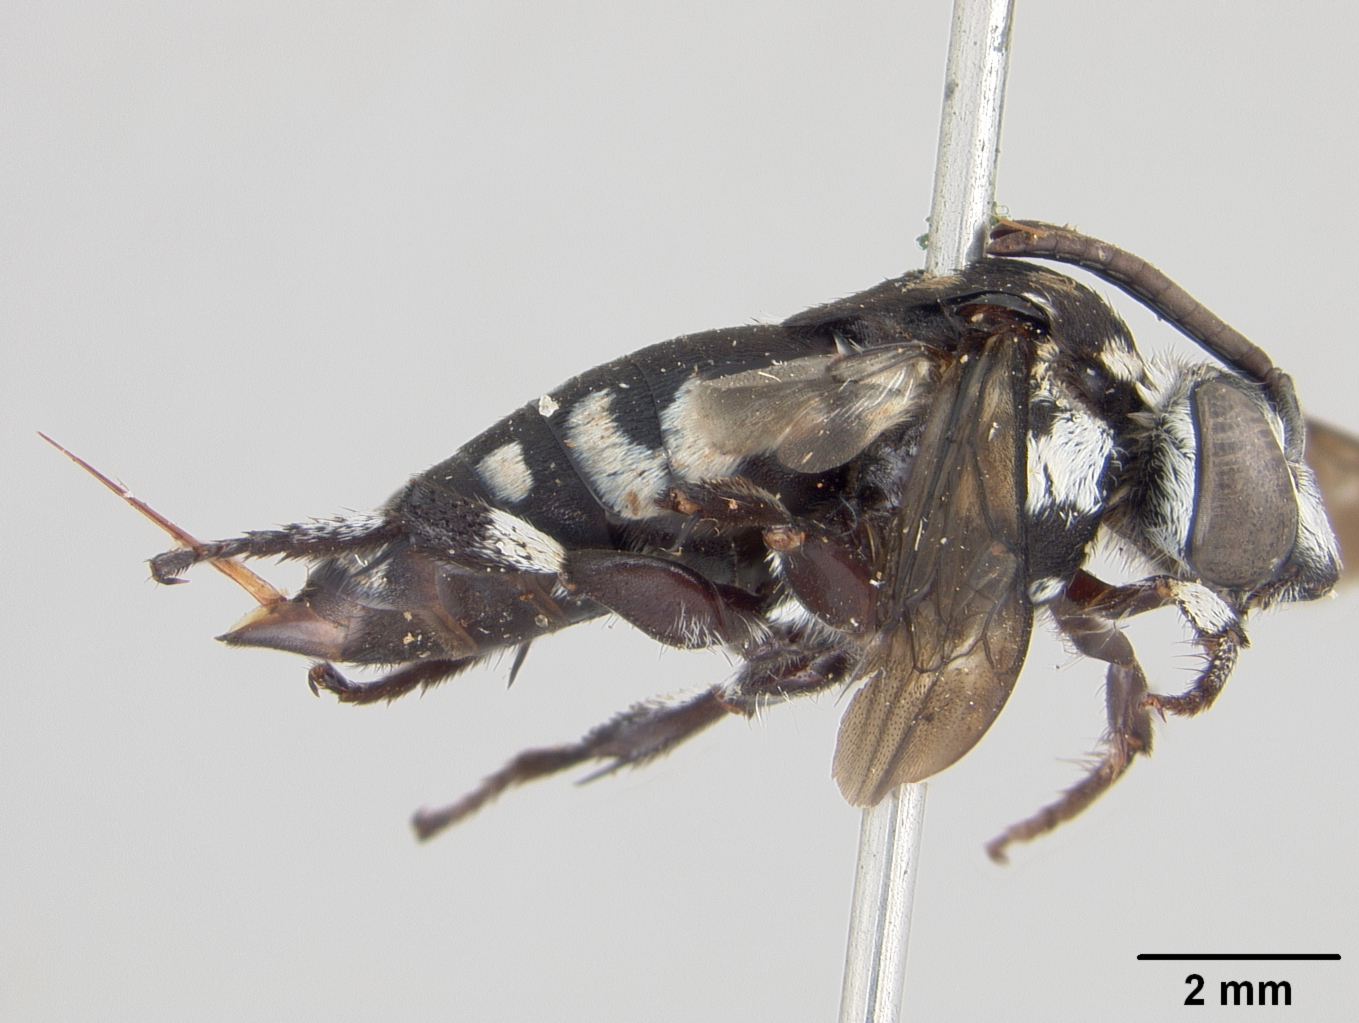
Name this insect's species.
Crocisa reductula
